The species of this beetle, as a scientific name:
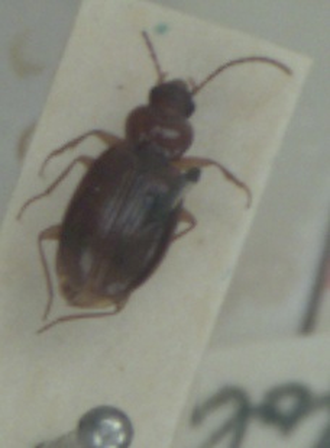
Ocys harpaloides
